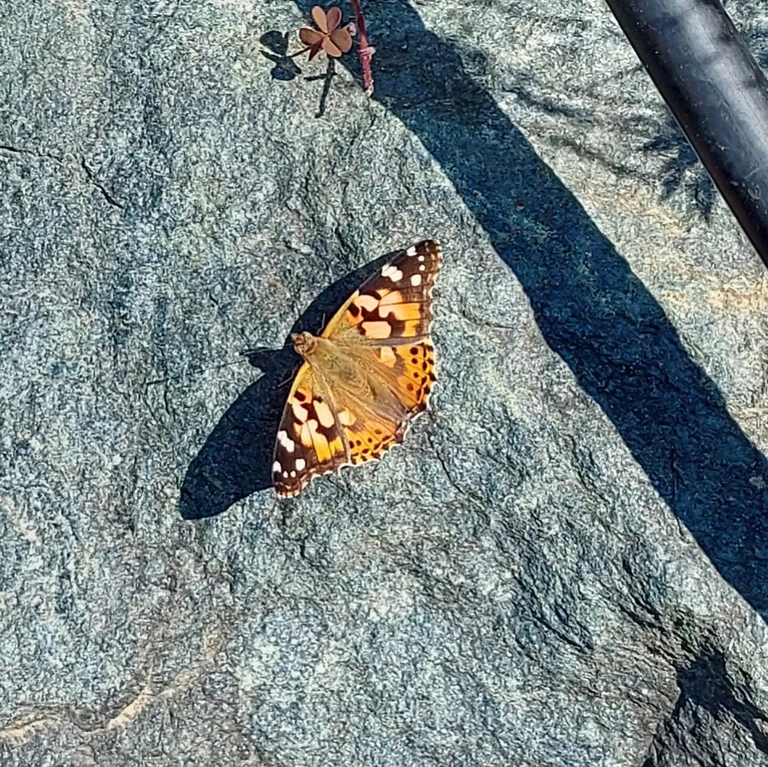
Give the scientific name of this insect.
Vanessa cardui
